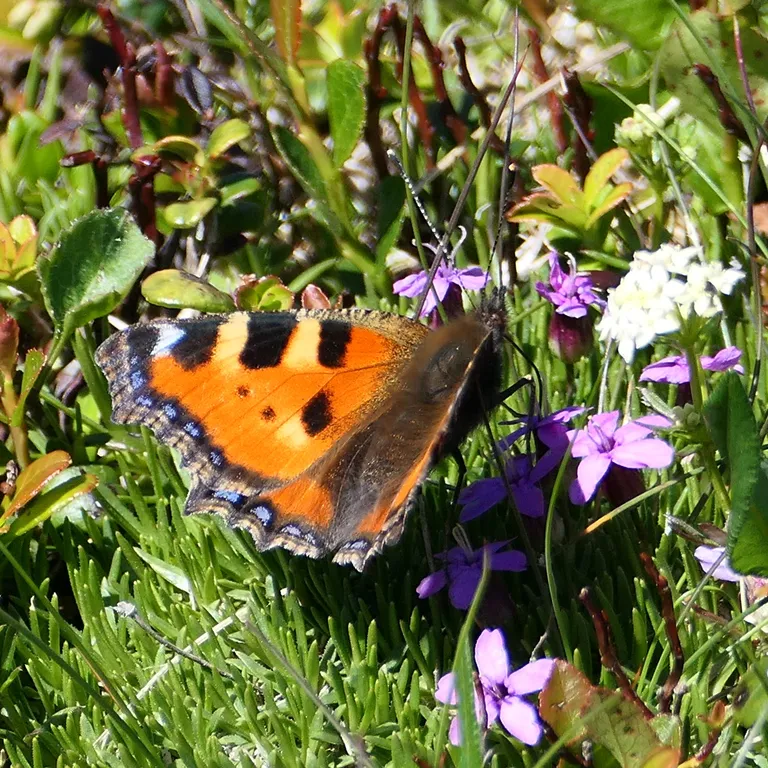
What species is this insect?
Aglais urticae
